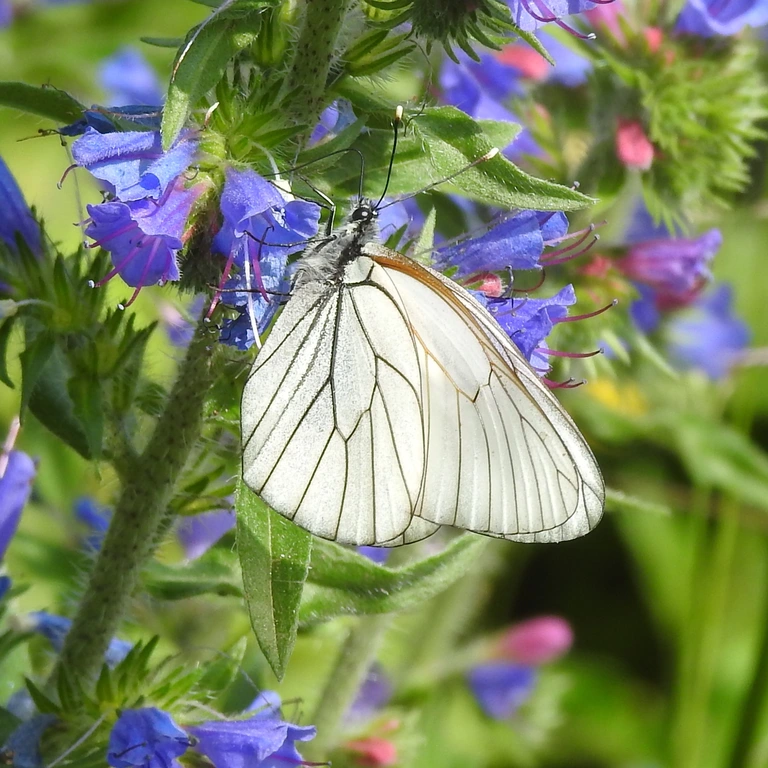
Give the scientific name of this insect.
Aporia crataegi
